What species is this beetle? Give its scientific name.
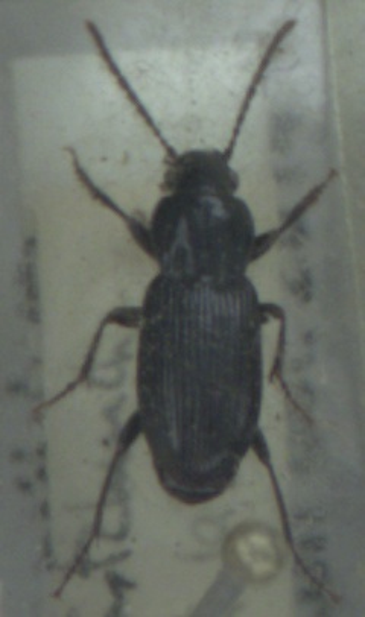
Pterostichus minor
